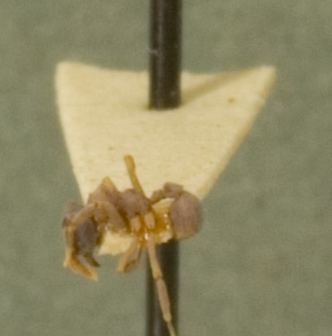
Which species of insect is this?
Cyphomyrmex bigibbosus
